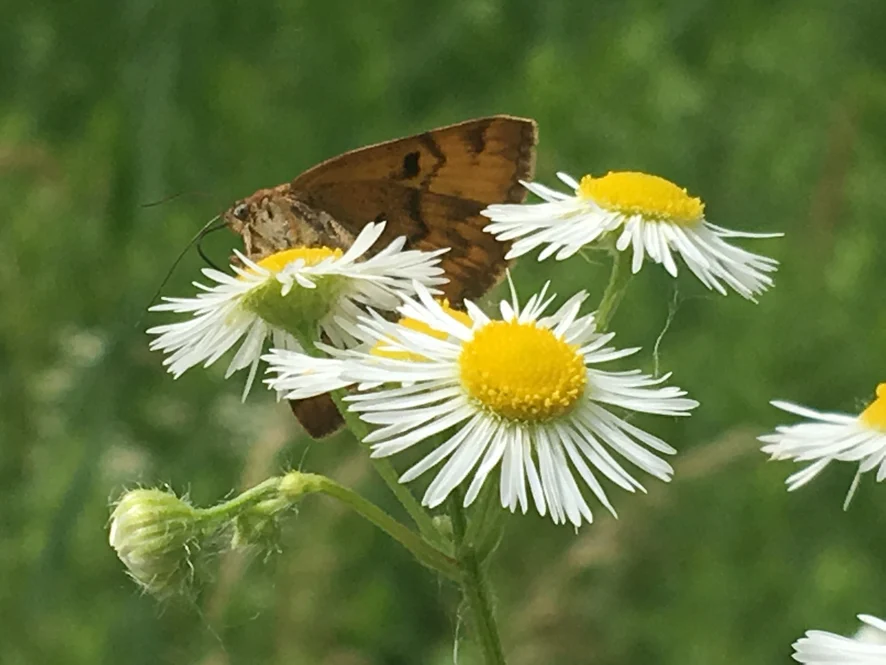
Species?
Euclidia glyphica
